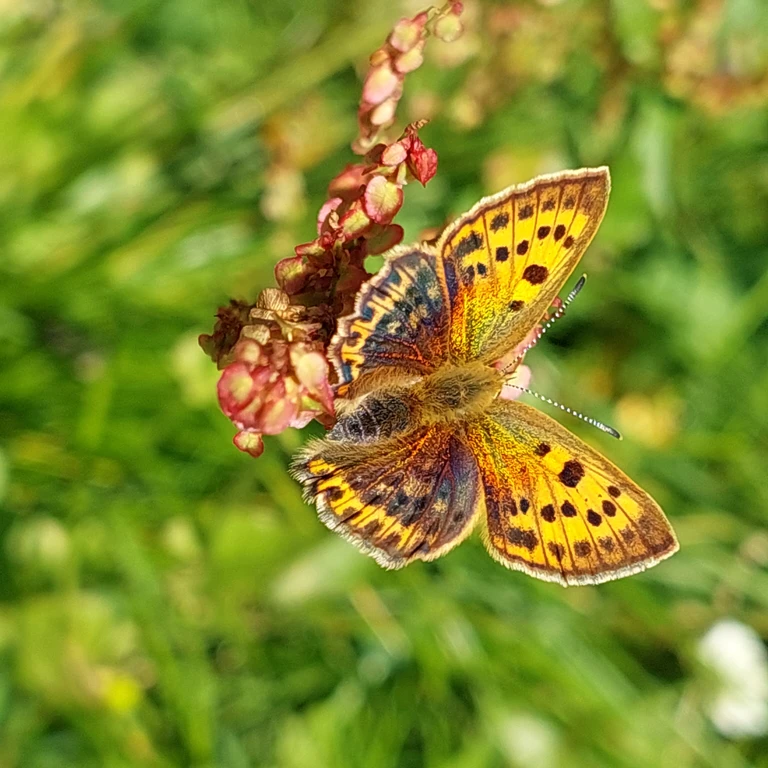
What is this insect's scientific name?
Lycaena virgaureae
